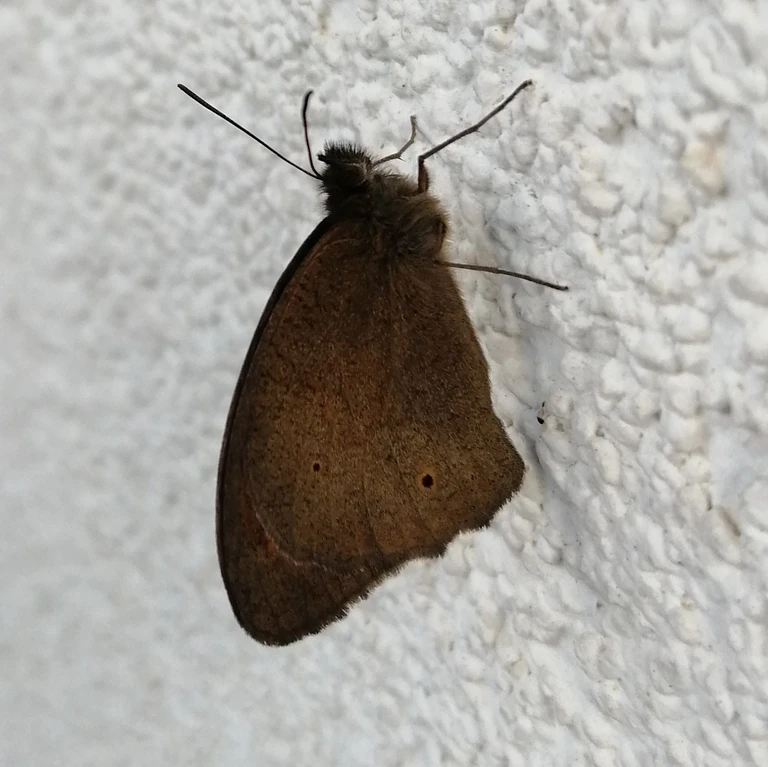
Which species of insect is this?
Maniola jurtina
